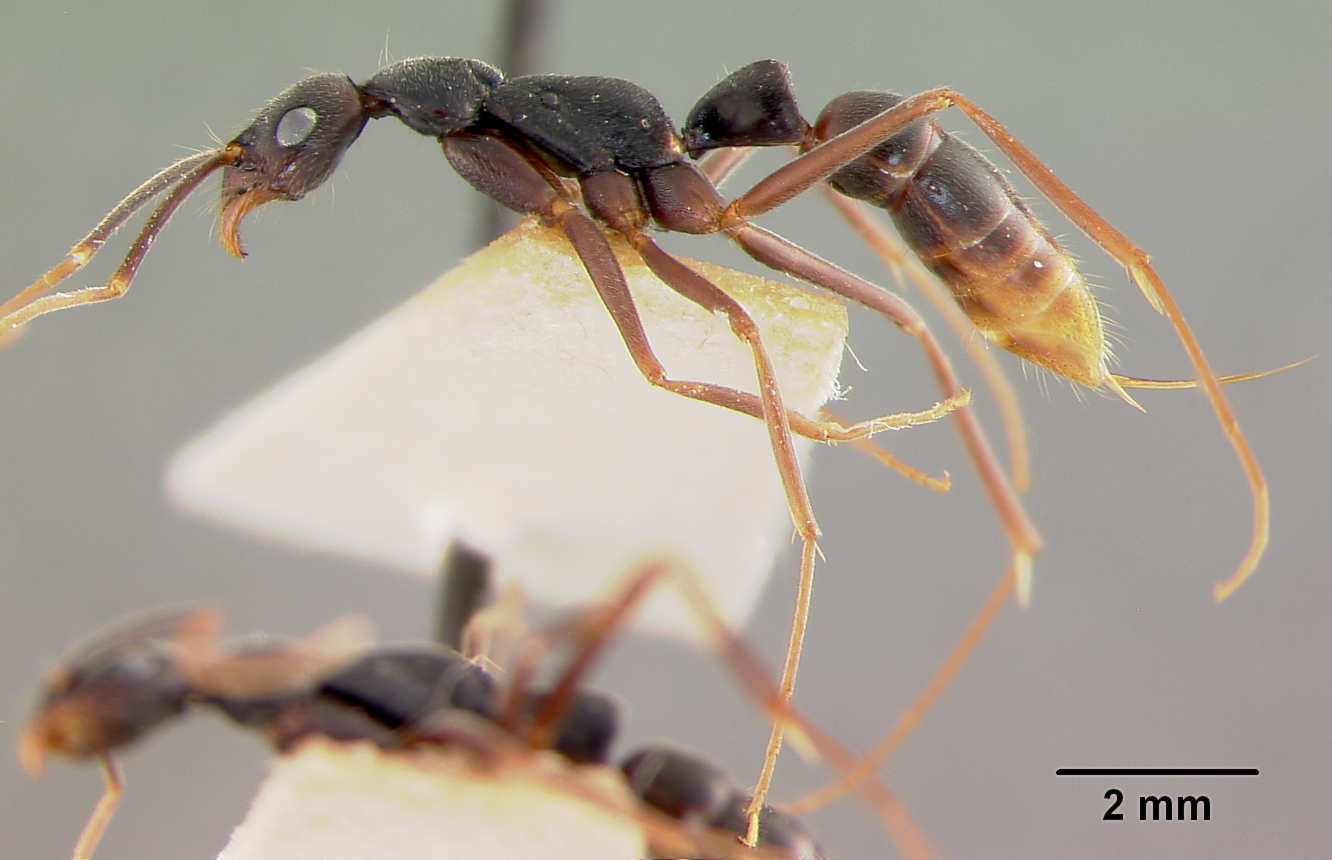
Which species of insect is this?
Leptogenys imperatrix
